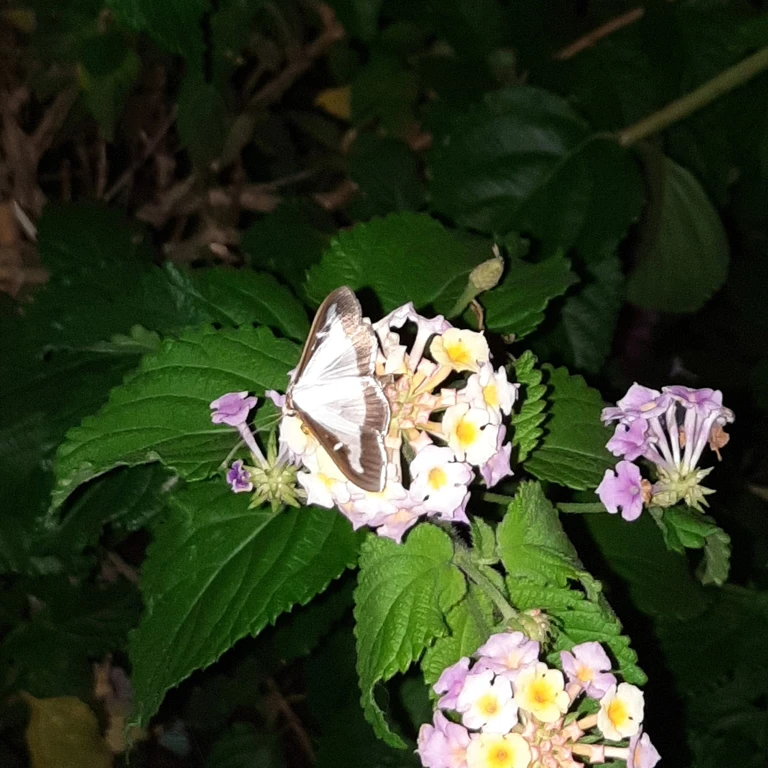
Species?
Cydalima perspectalis
